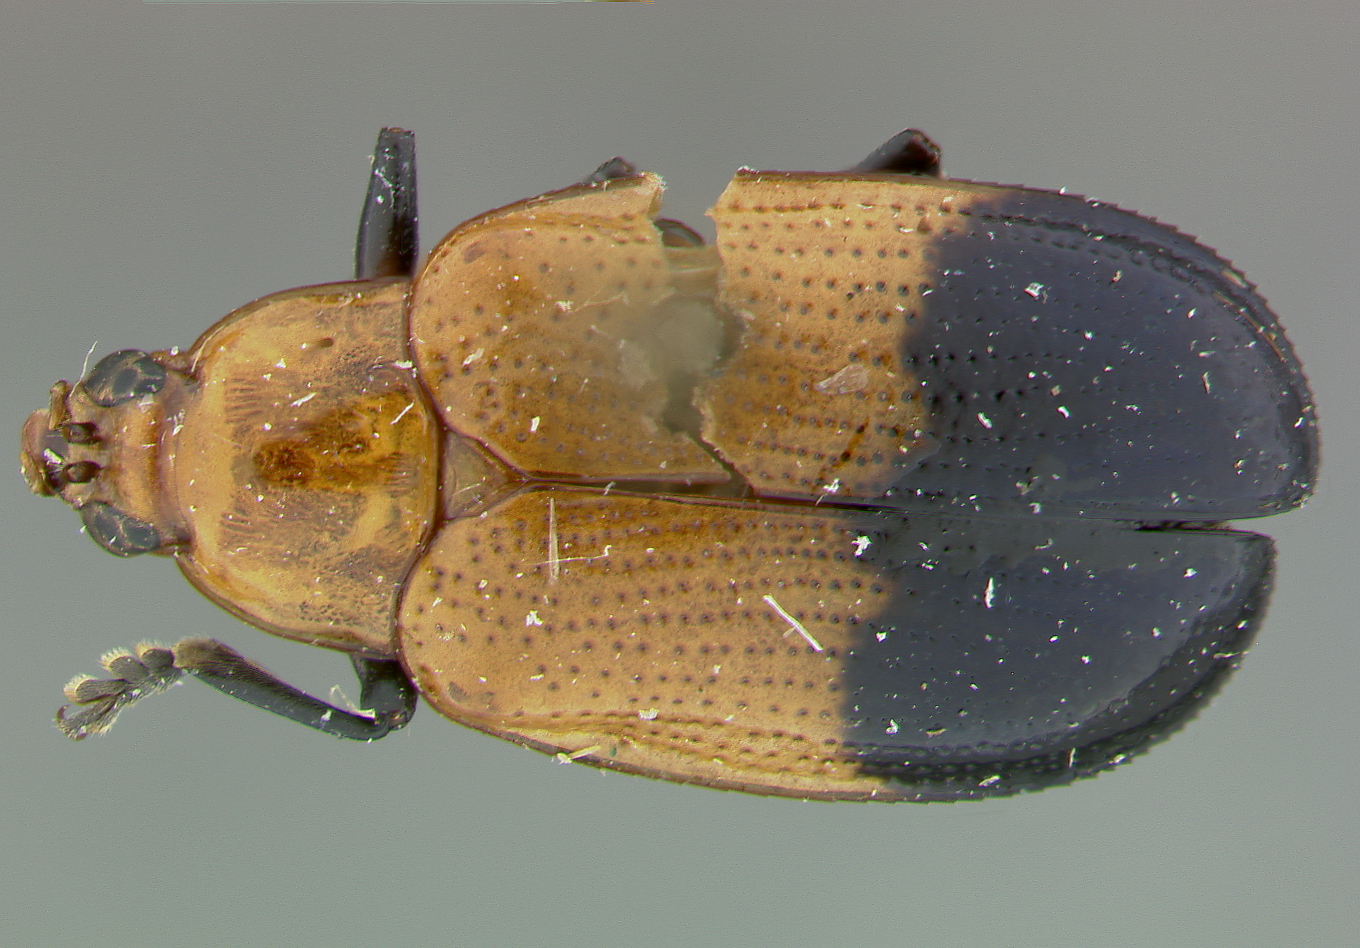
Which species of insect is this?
Homalispa nevermanni
